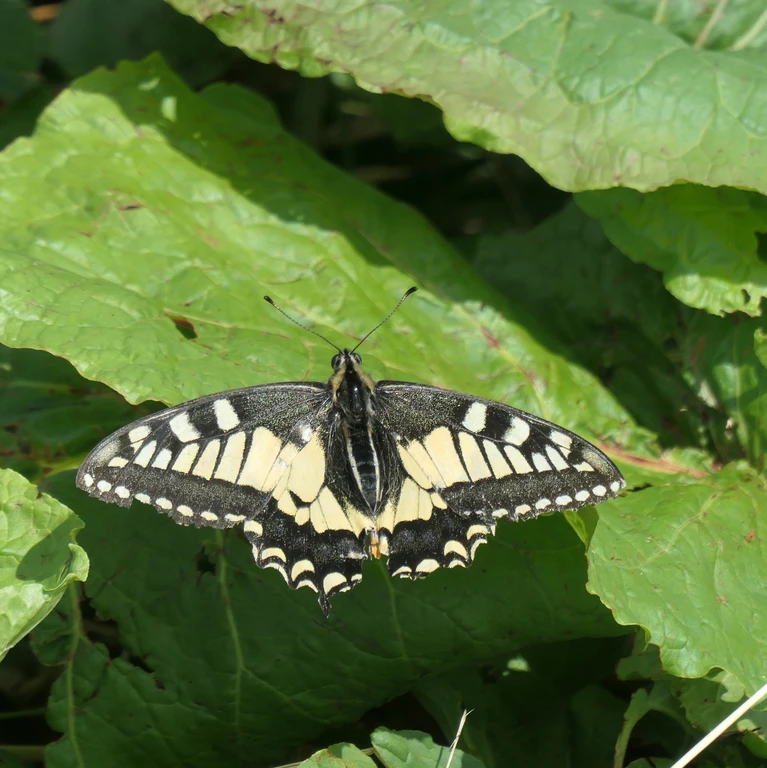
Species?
Papilio machaon
